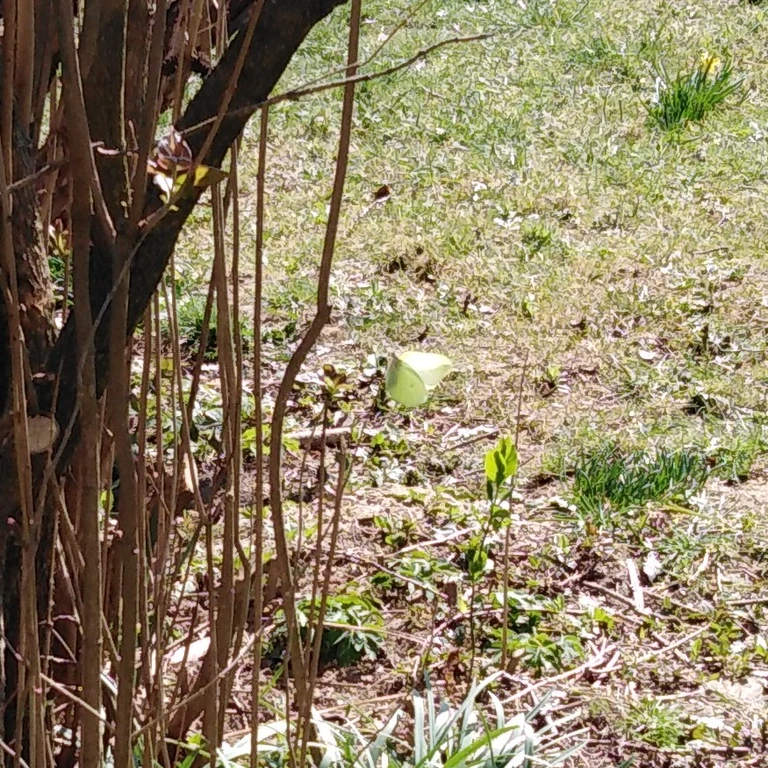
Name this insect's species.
Gonepteryx rhamni
